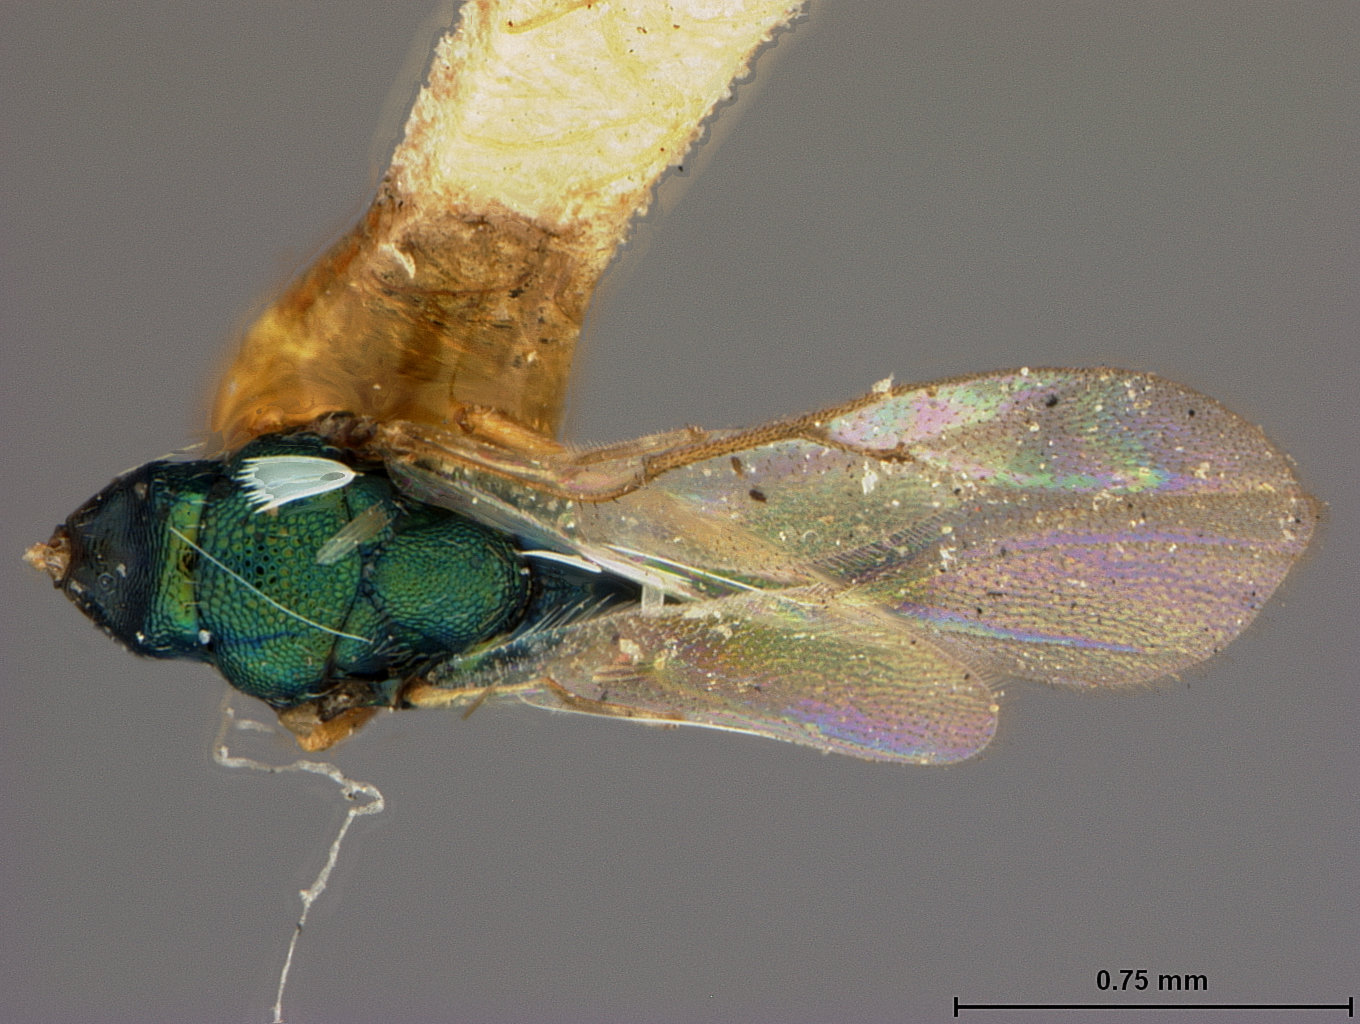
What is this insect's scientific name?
Dipara latipennis
